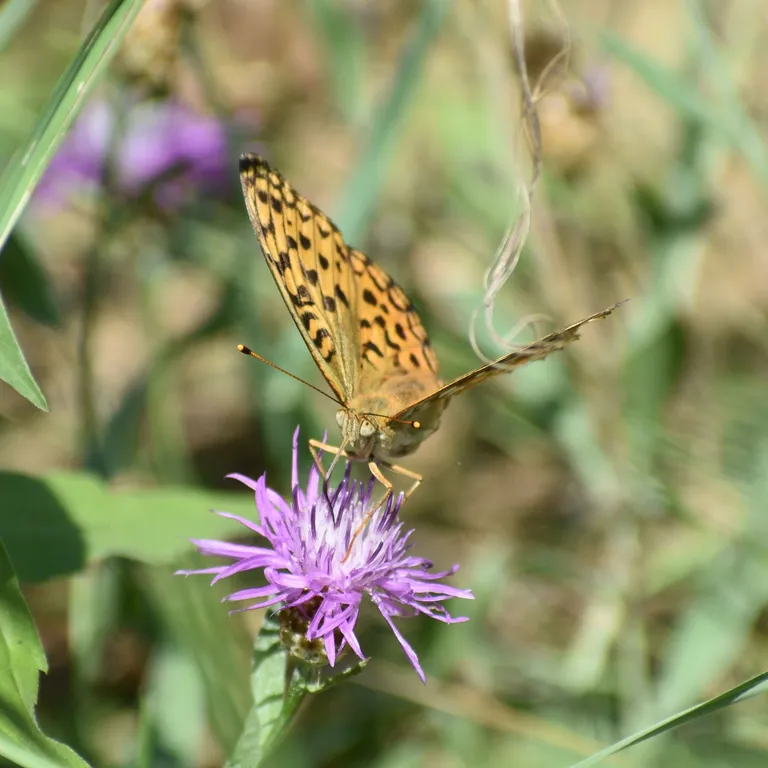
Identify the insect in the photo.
Fabriciana adippe
